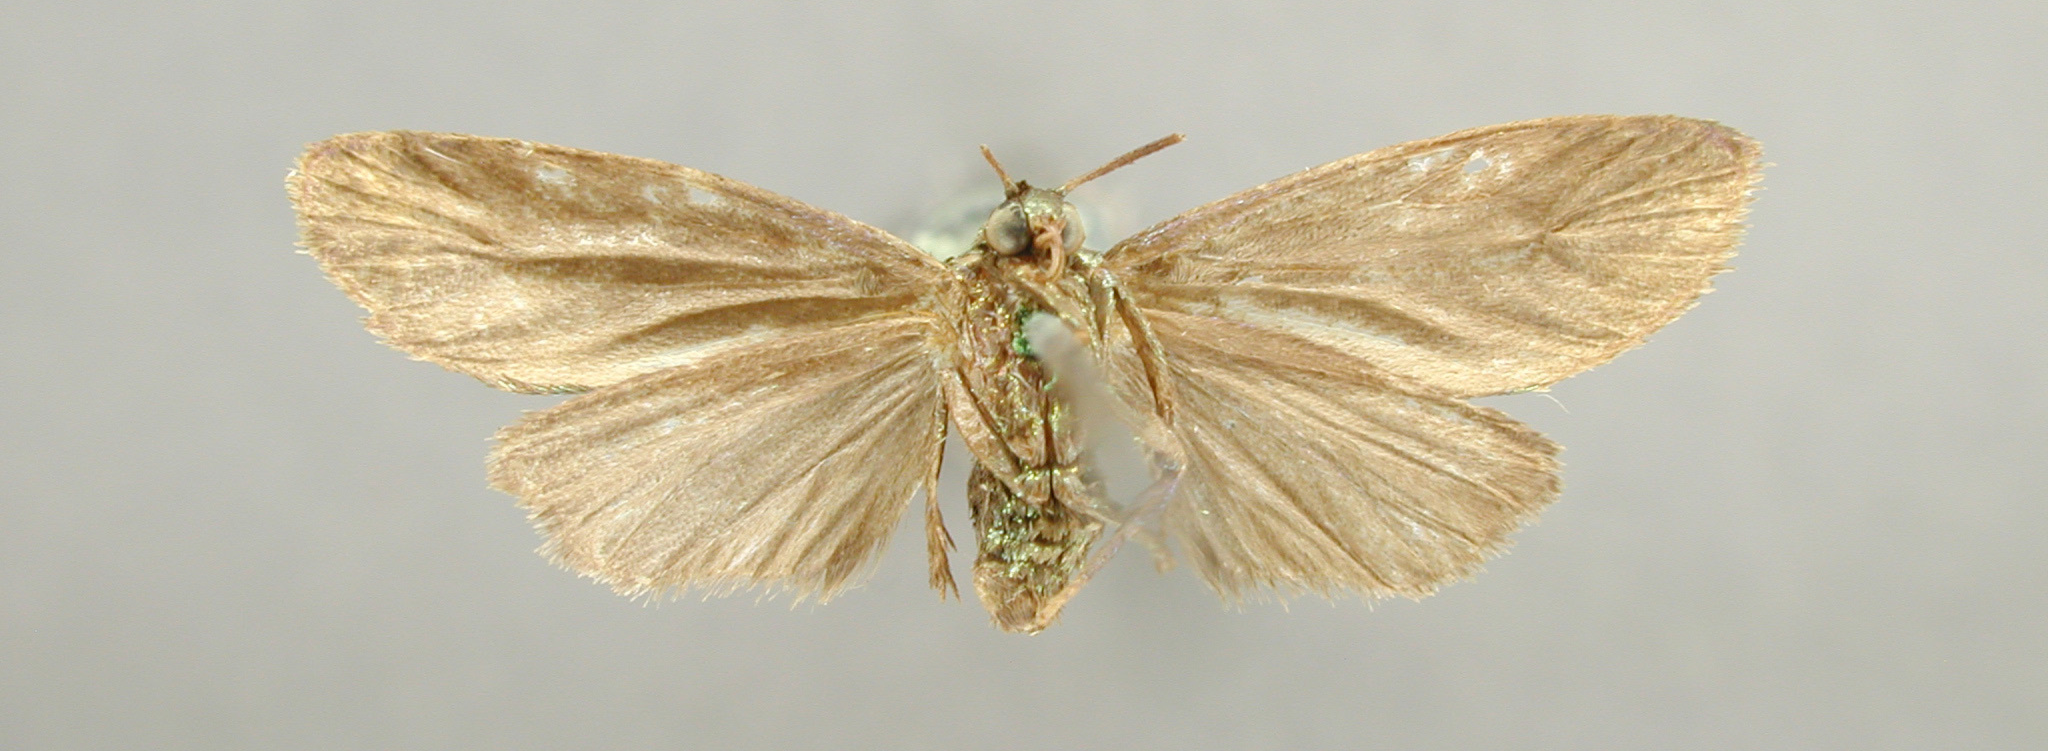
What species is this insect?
Metallosia nitens
